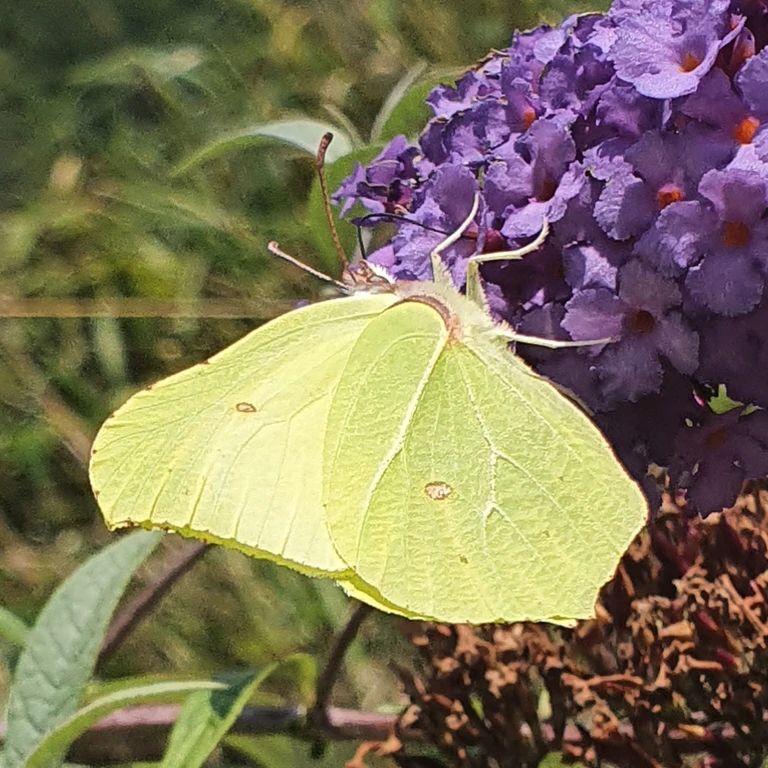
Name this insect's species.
Gonepteryx rhamni
